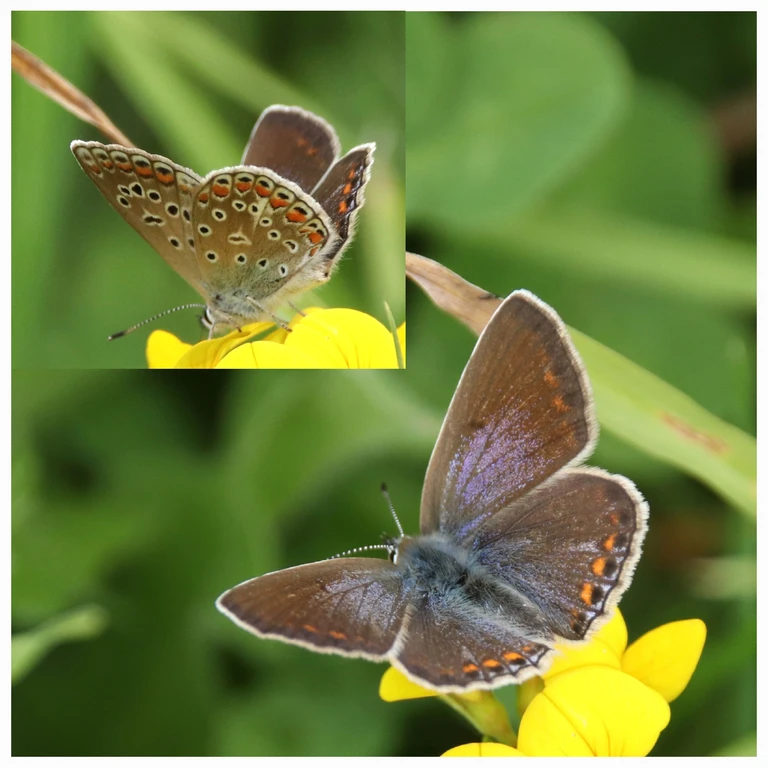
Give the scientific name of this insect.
Polyommatus icarus
